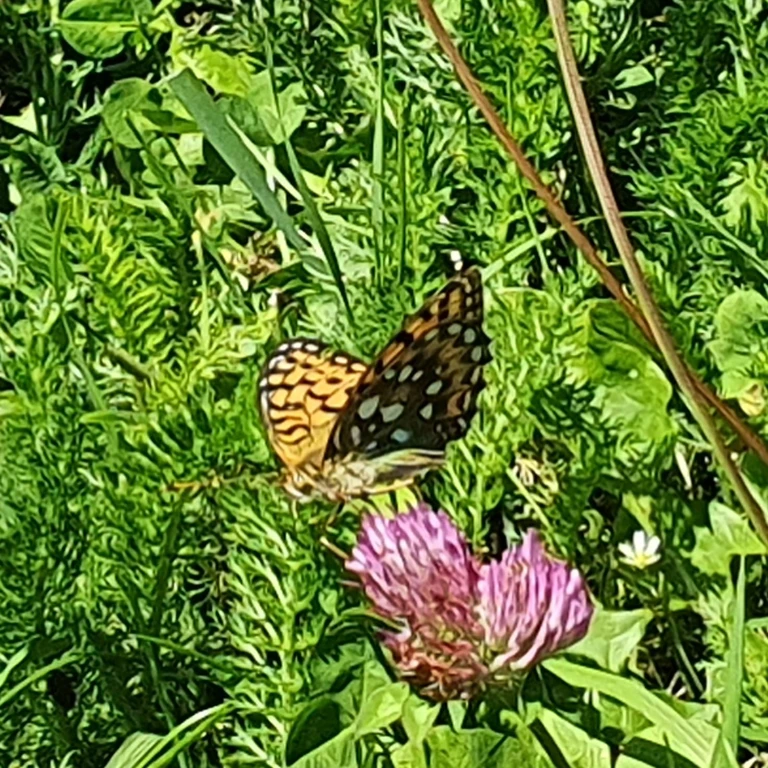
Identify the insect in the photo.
Speyeria aglaja
